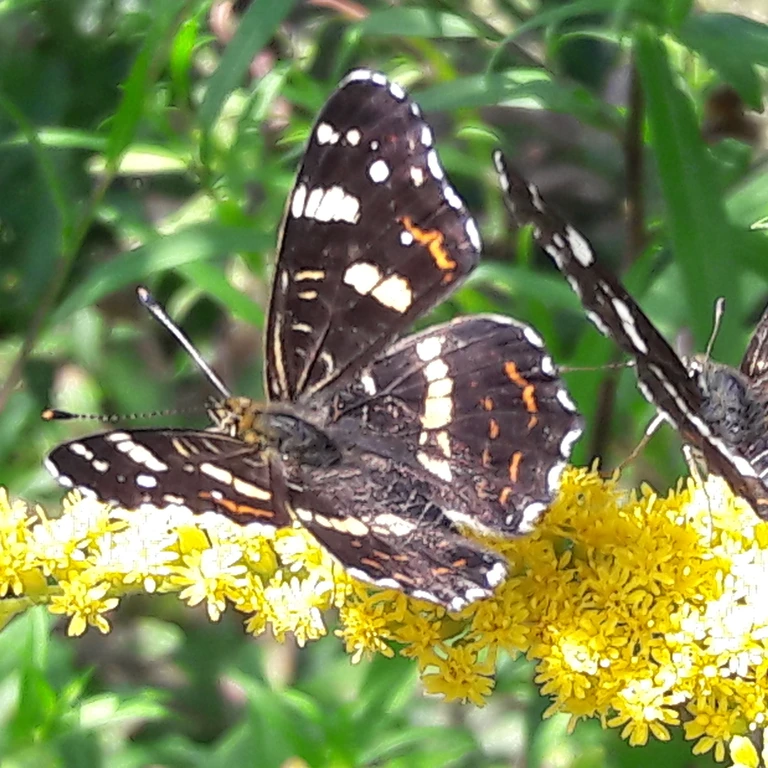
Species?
Araschnia levana
